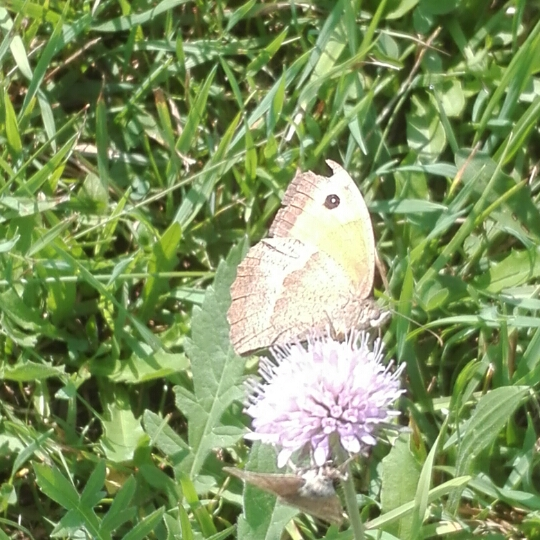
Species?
Maniola jurtina
